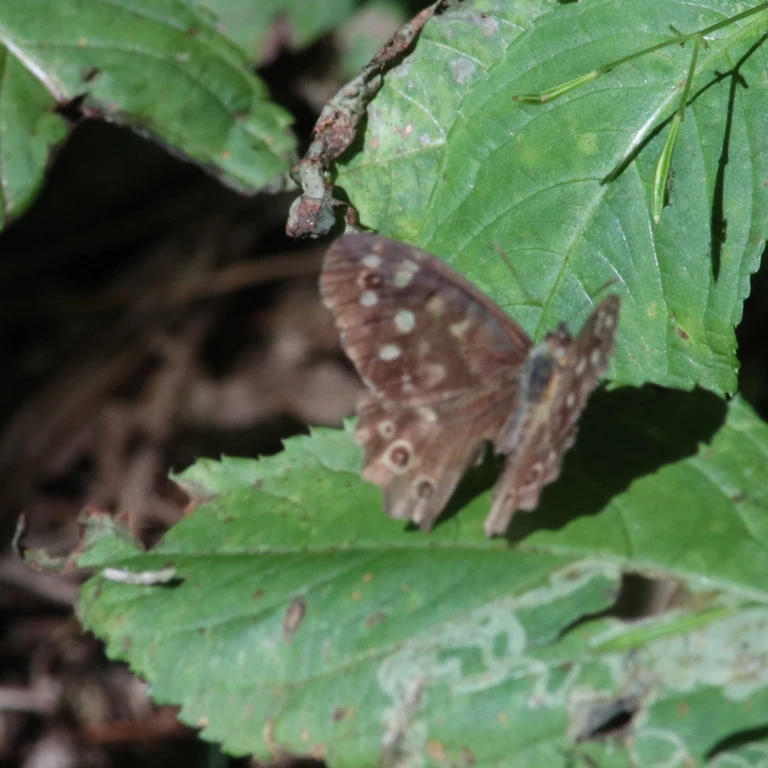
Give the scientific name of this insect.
Pararge aegeria
